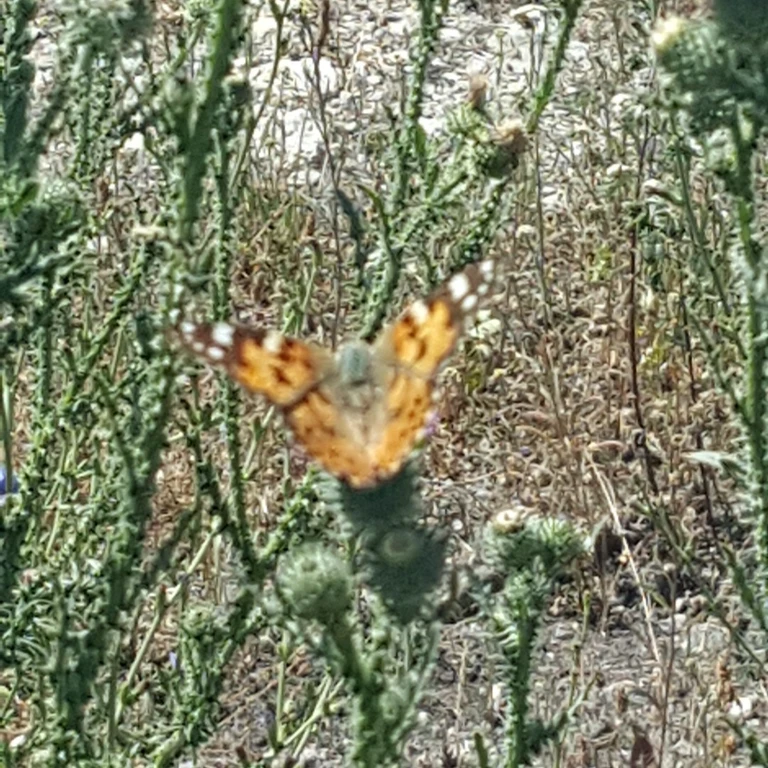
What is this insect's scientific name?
Vanessa cardui
